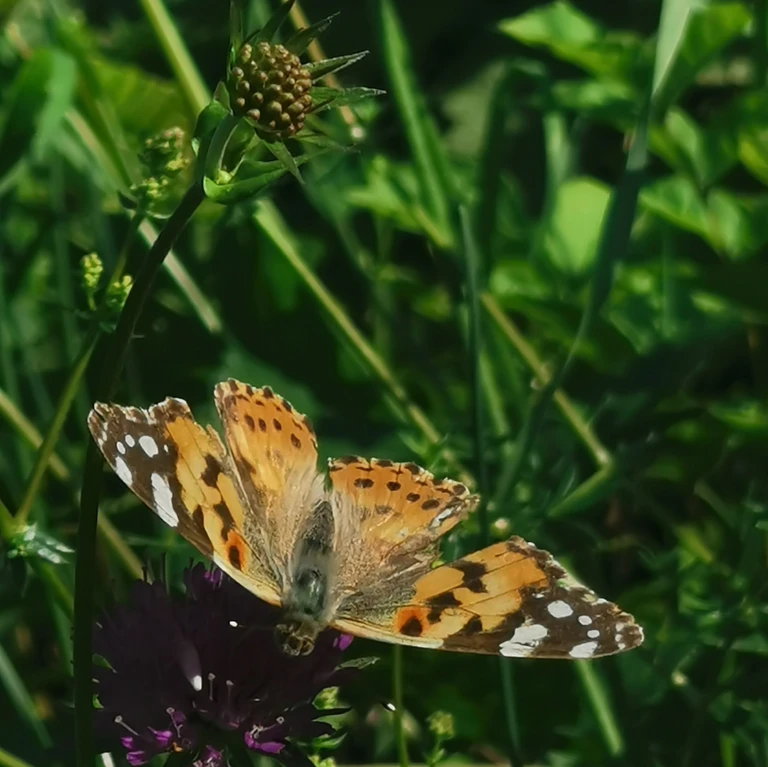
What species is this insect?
Vanessa cardui
